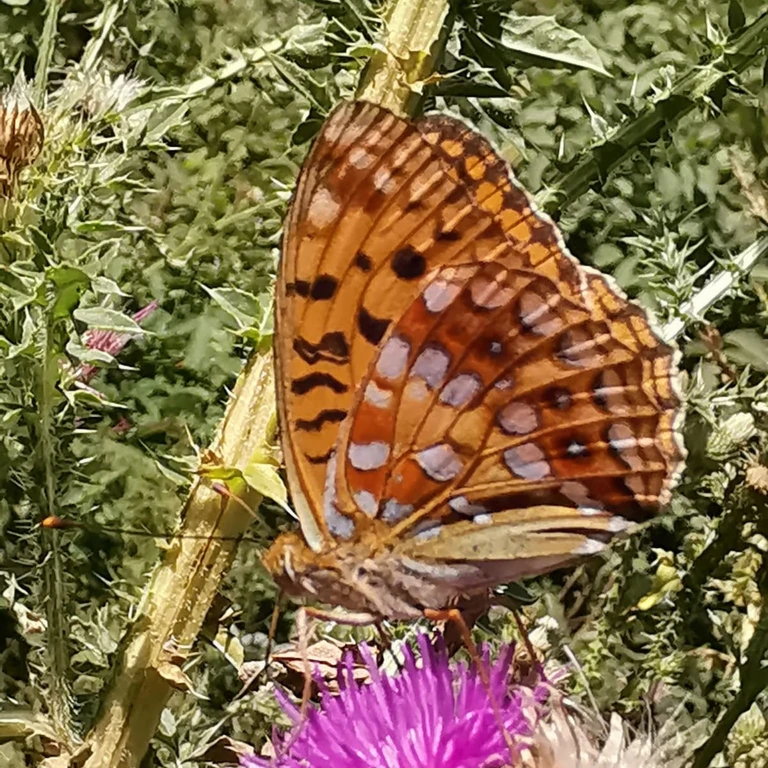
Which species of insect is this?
Fabriciana adippe
